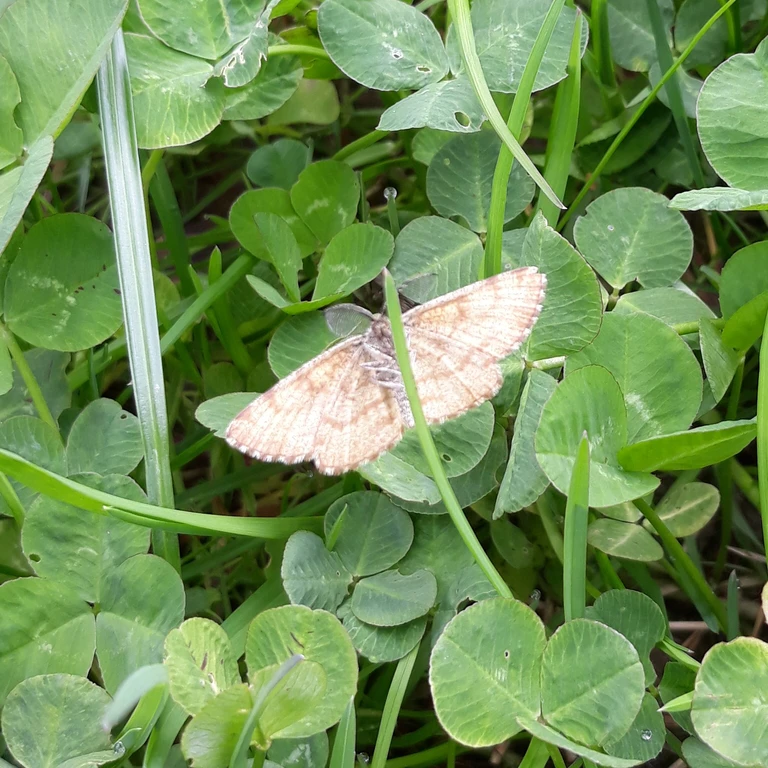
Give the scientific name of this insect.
Ematurga atomaria
